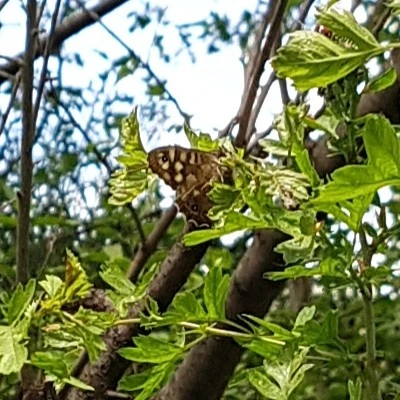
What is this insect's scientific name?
Pararge aegeria
